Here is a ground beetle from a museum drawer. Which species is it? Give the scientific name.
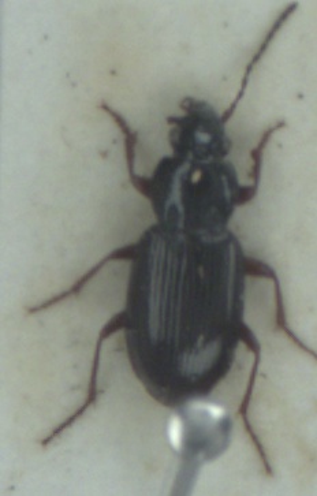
Pterostichus strenuus
